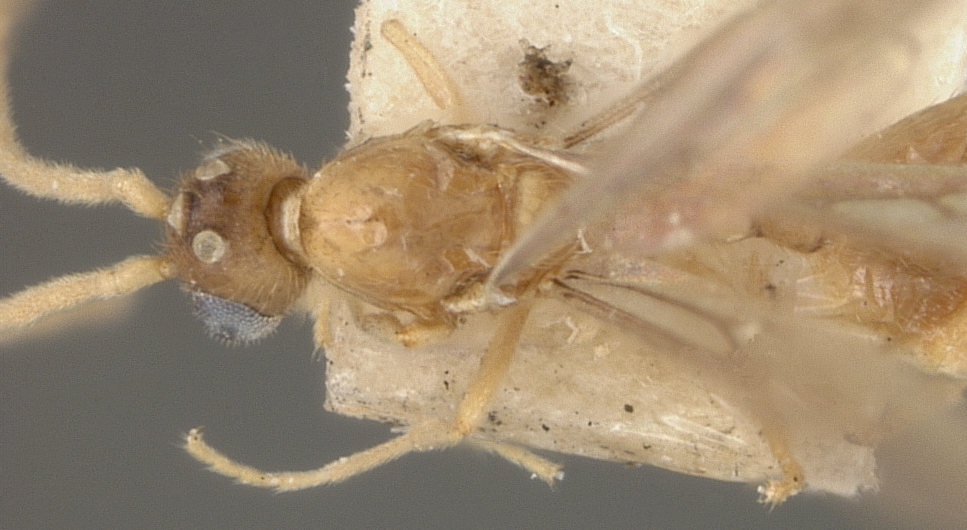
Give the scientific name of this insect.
Oligomyrmex viehmeyeri
